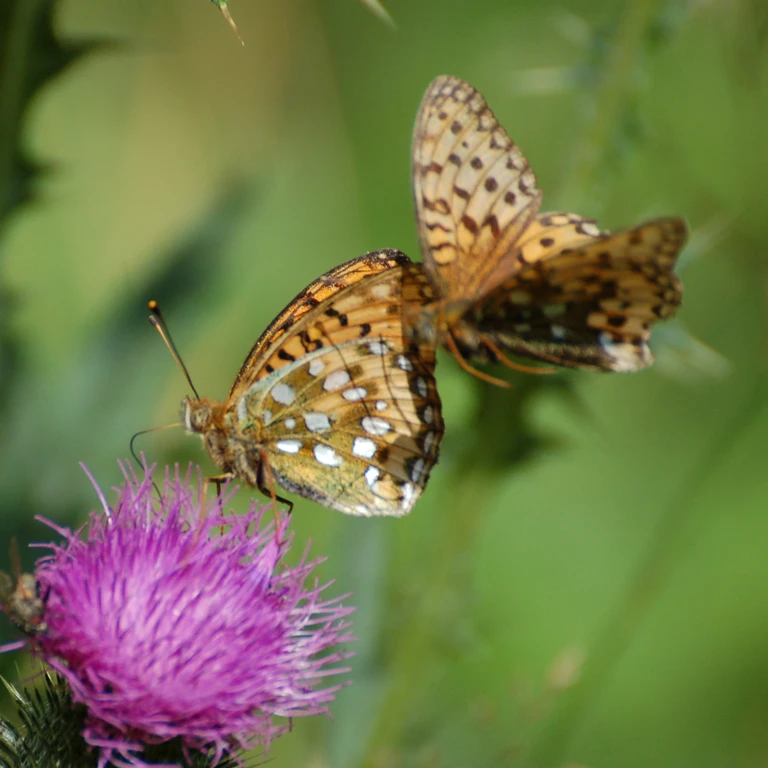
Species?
Speyeria aglaja
